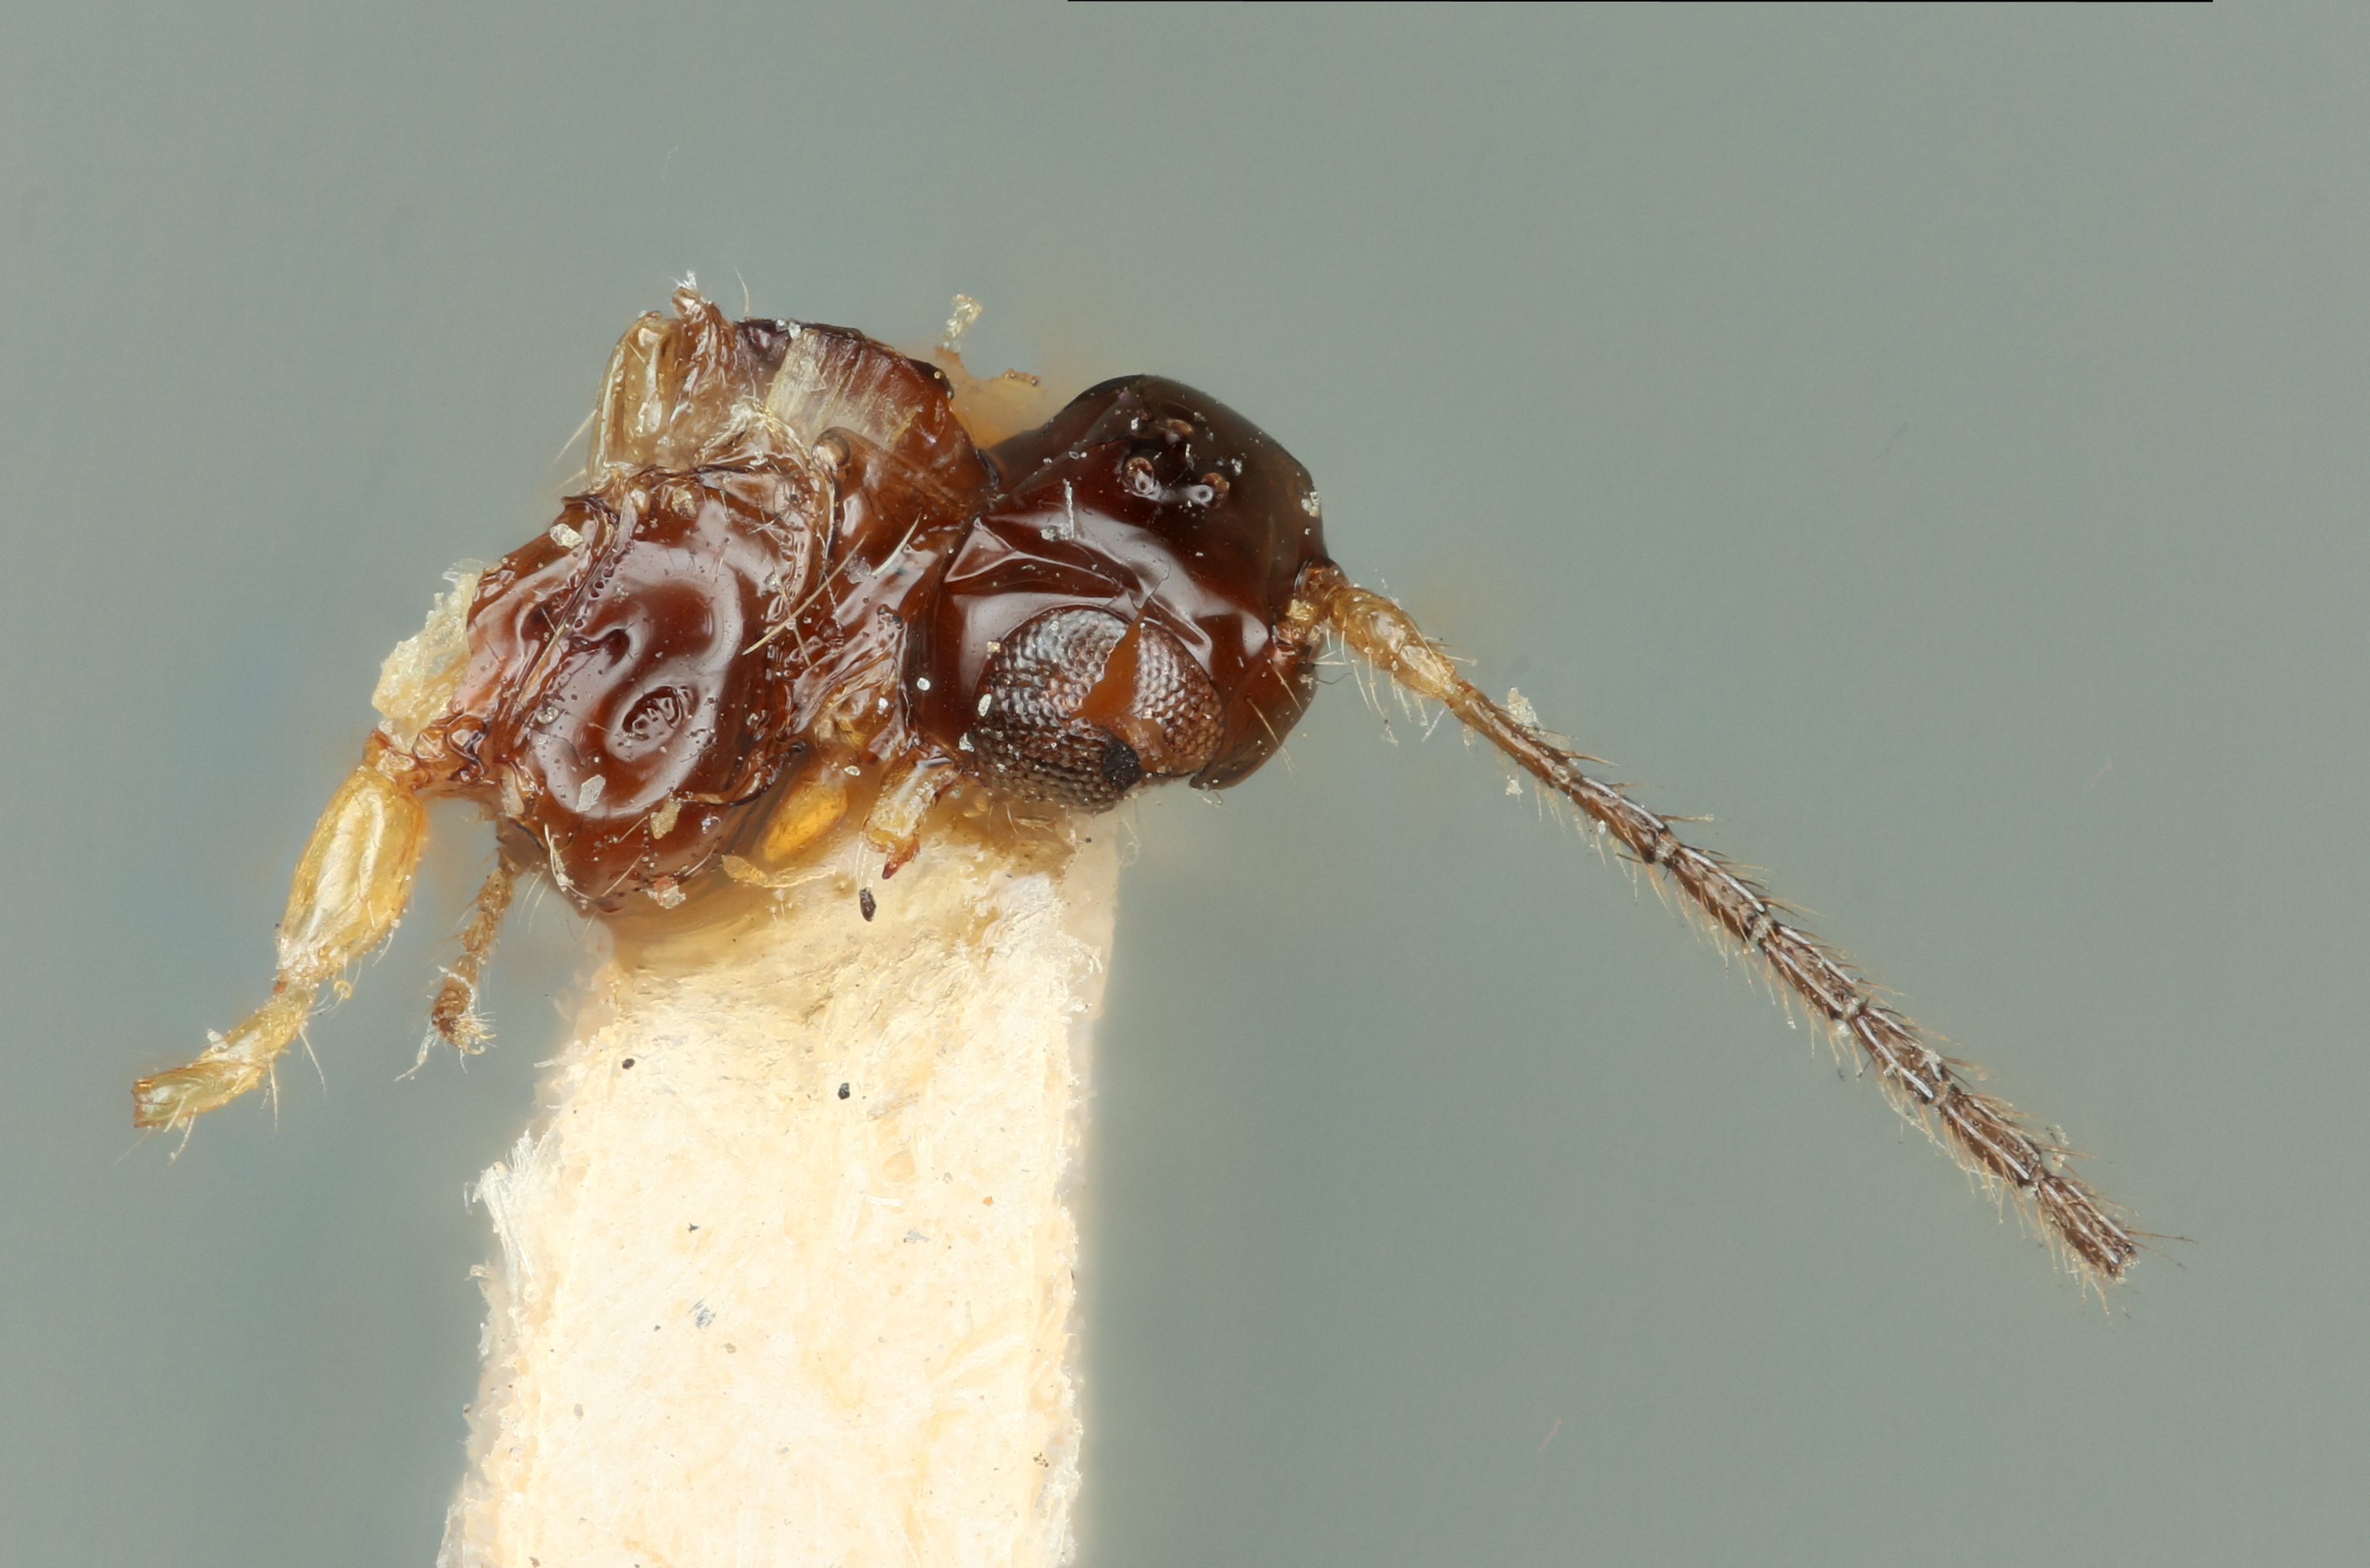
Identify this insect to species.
Aspilota ceylonica
